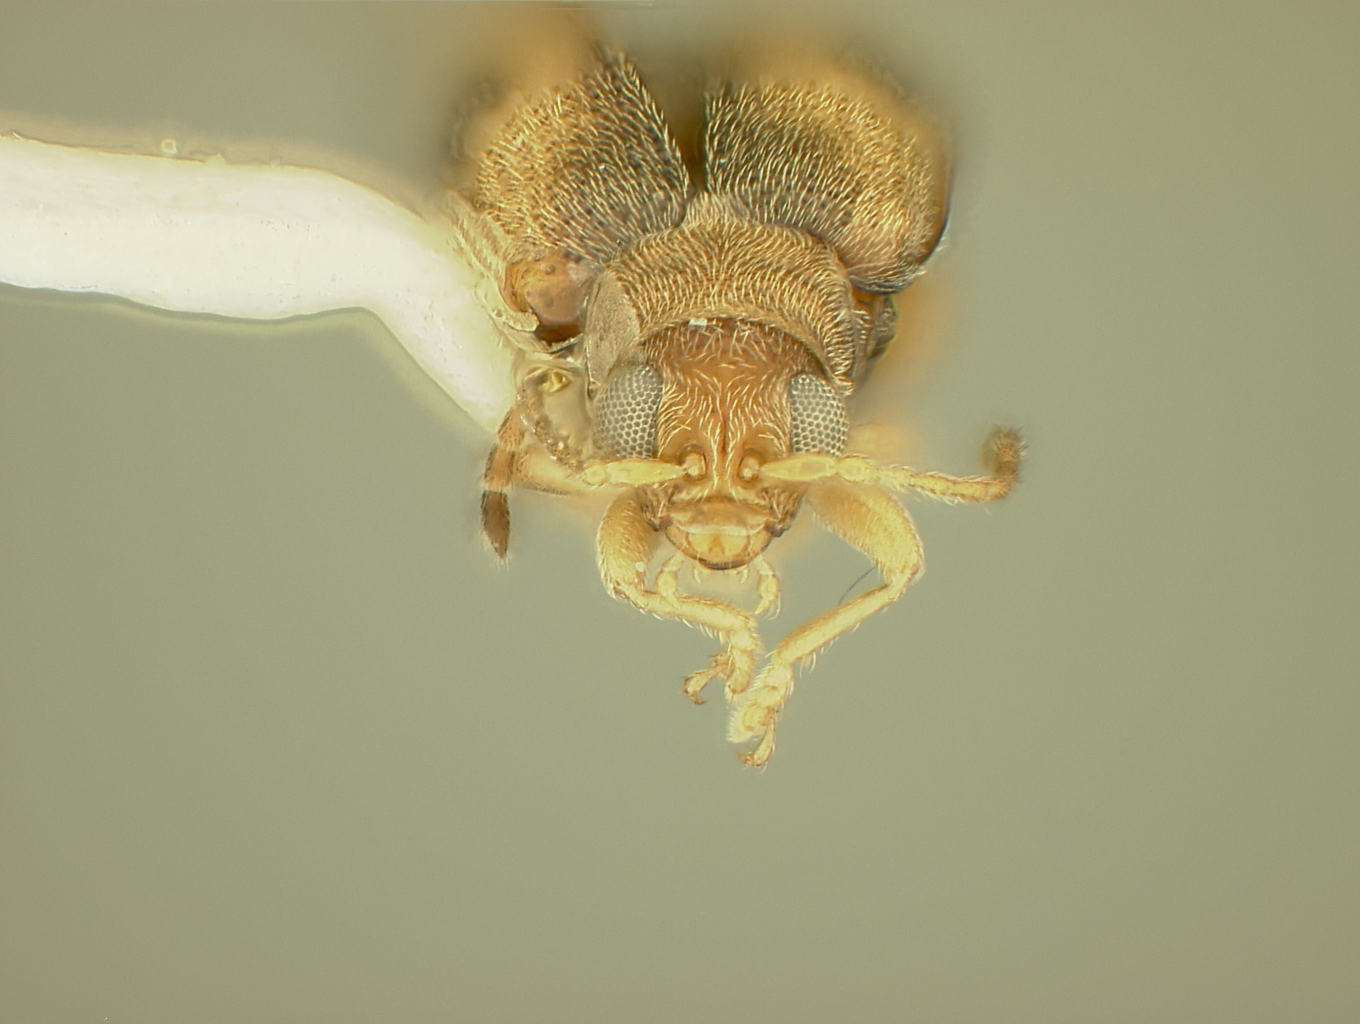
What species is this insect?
Hadropoda fennahi
